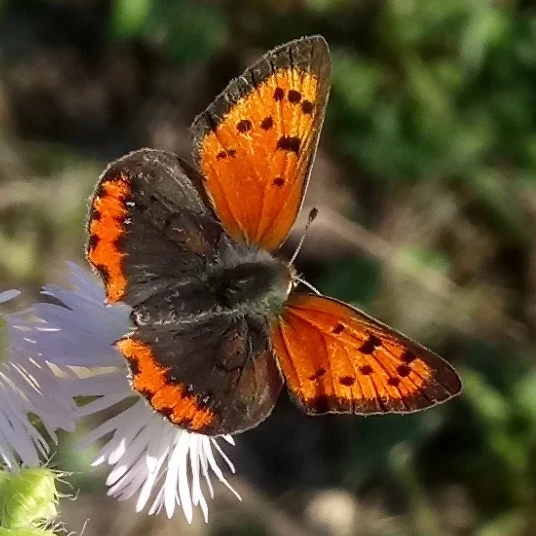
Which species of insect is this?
Lycaena phlaeas
